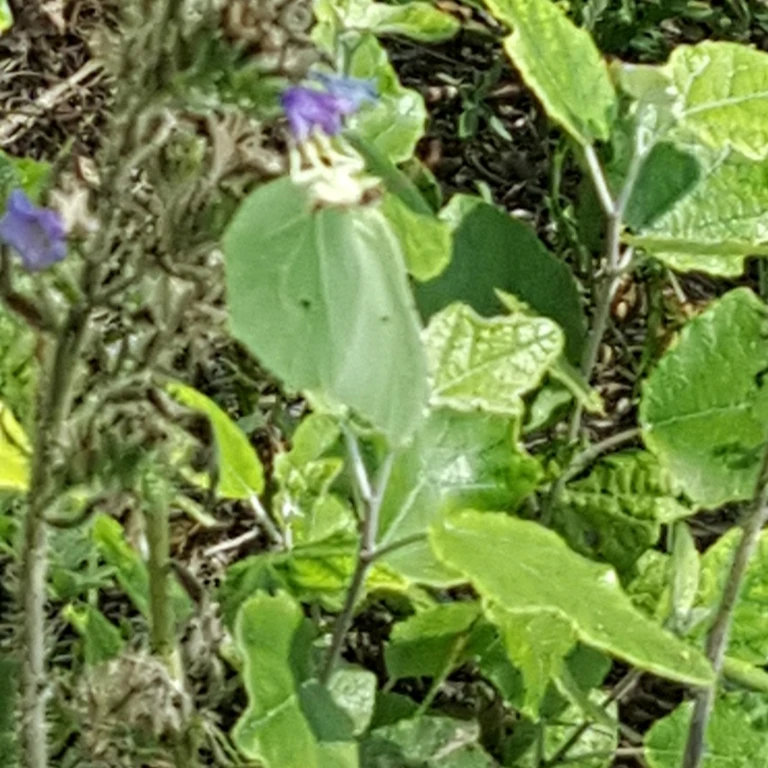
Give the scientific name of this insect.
Gonepteryx rhamni
